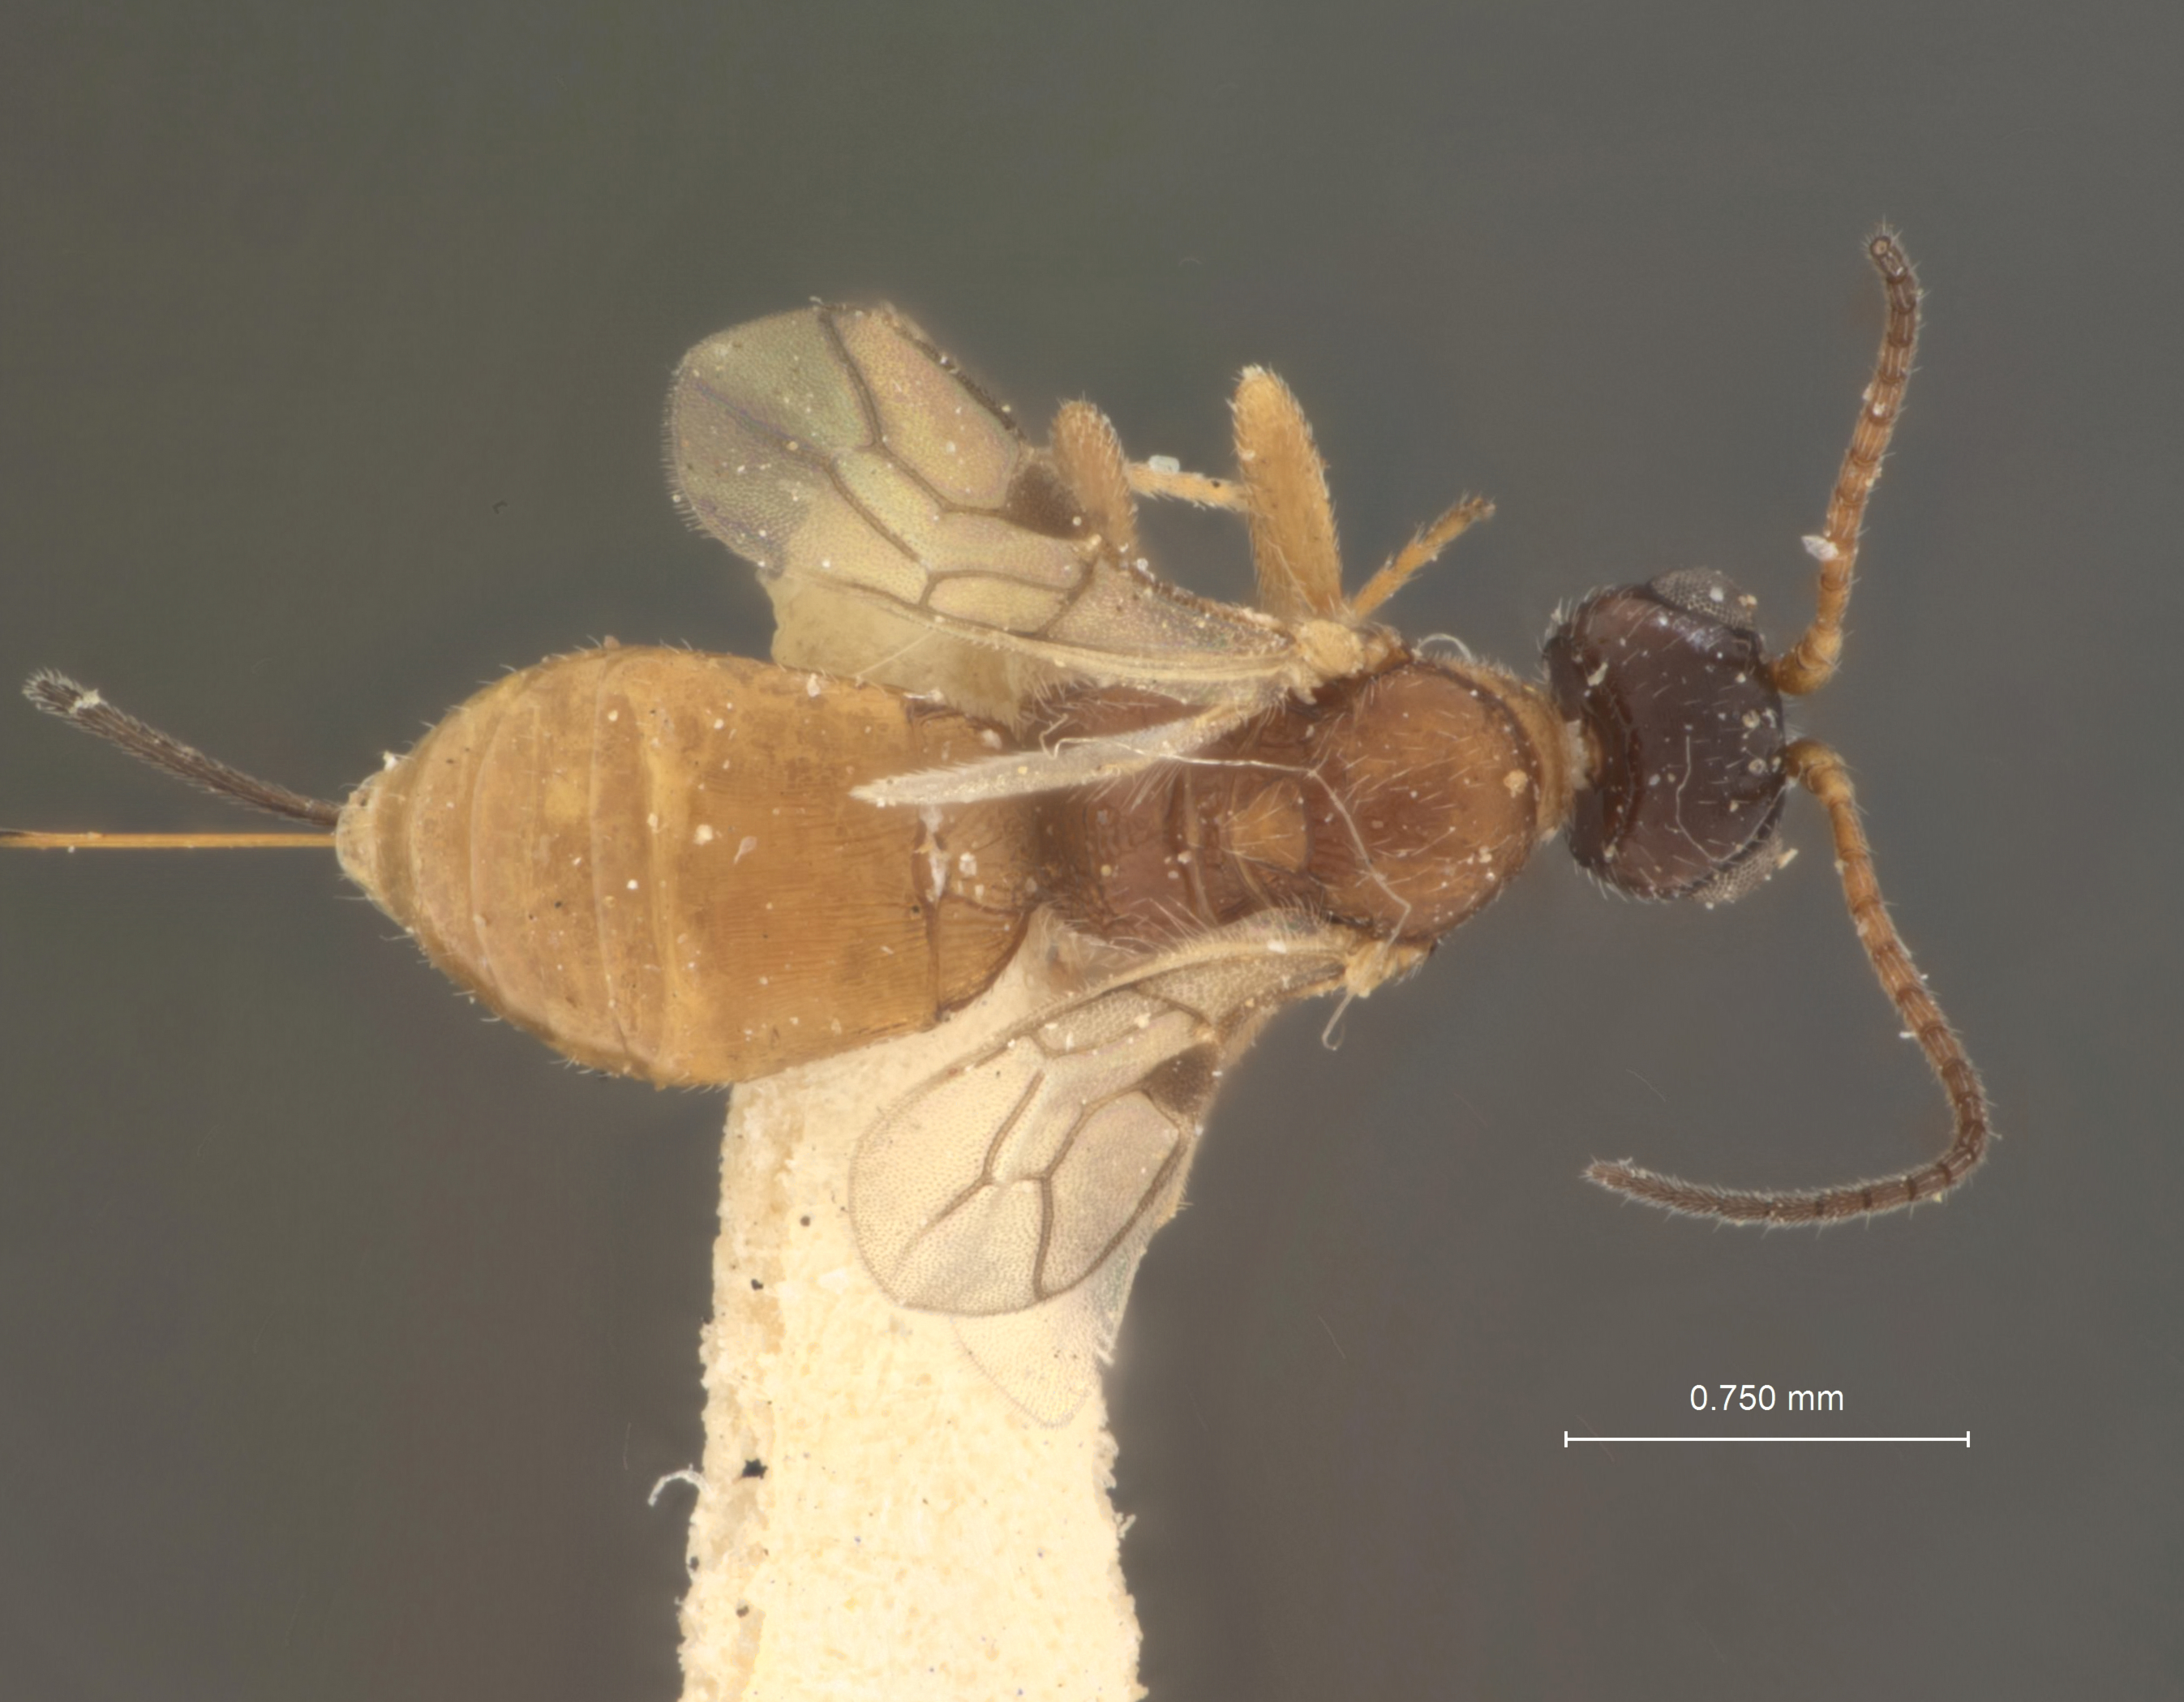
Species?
Heterospilus melanocephalus
